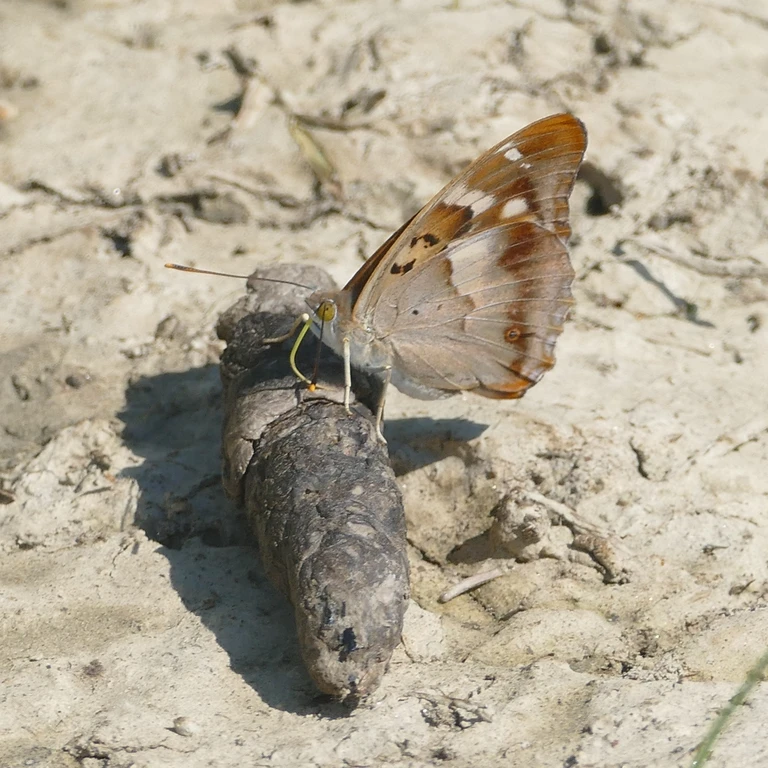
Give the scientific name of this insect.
Apatura ilia
